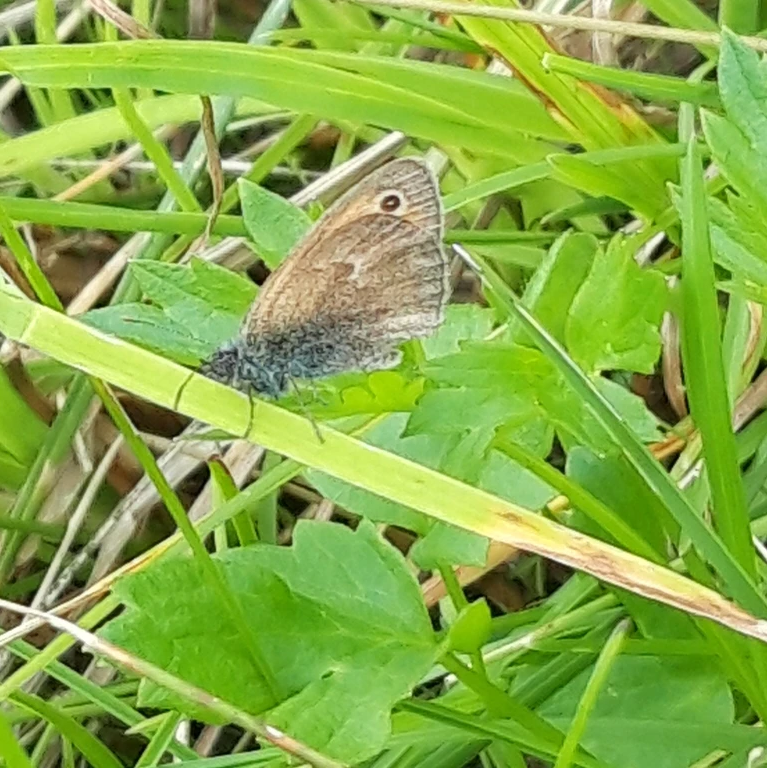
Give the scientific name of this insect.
Coenonympha pamphilus
